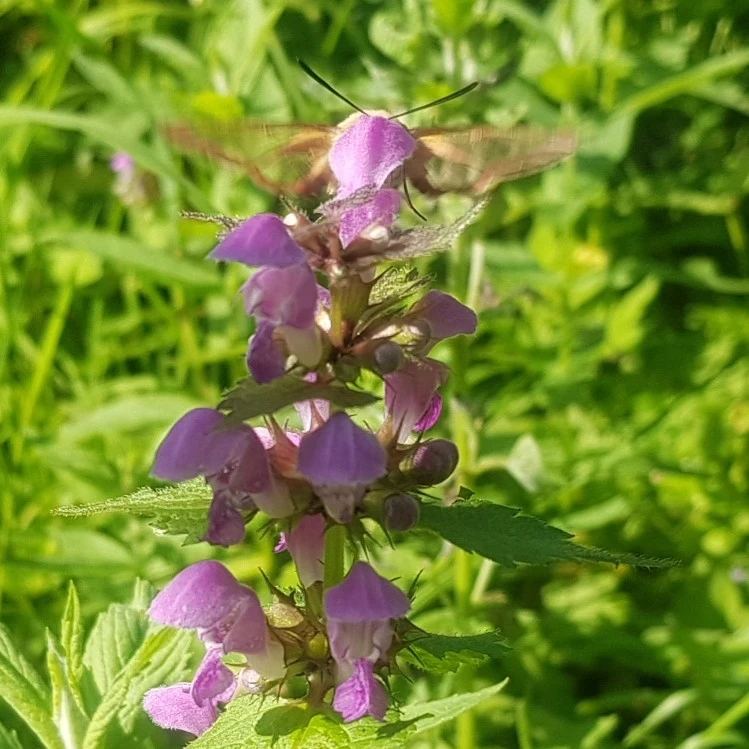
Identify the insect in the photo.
Hemaris fuciformis
